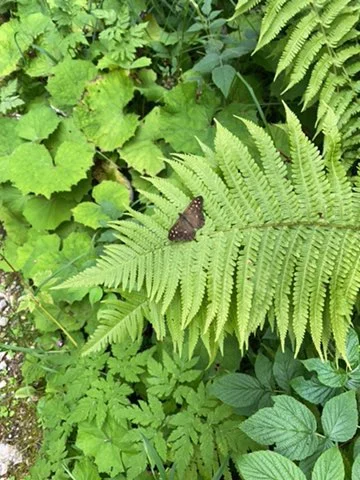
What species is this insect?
Pararge aegeria
